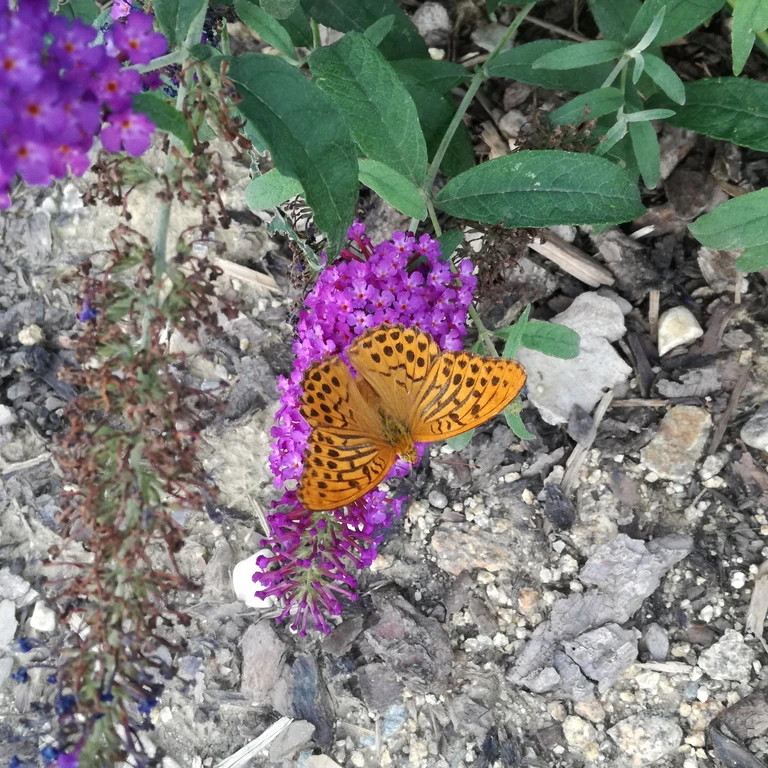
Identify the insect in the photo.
Argynnis paphia
